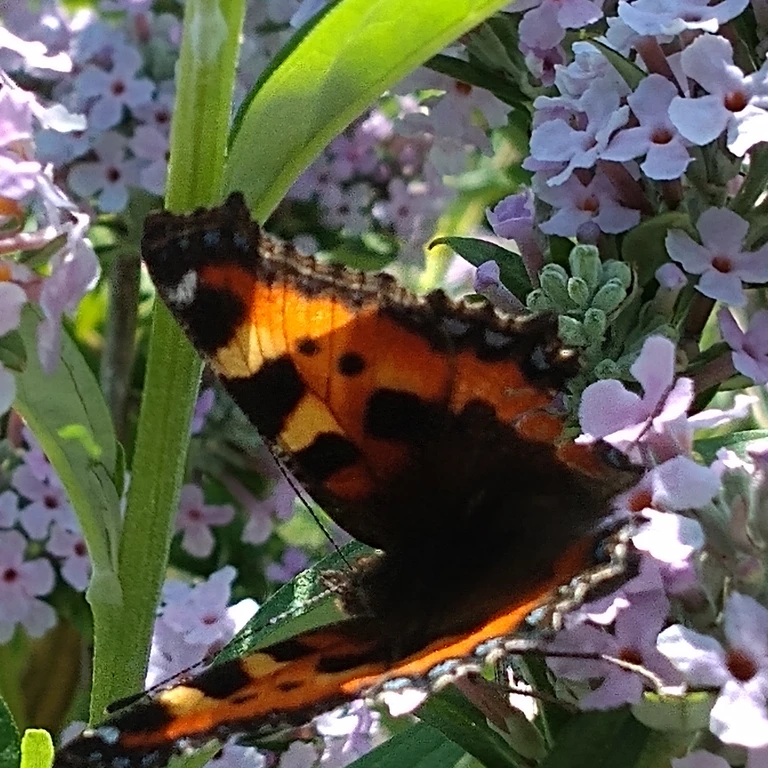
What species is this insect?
Aglais urticae
